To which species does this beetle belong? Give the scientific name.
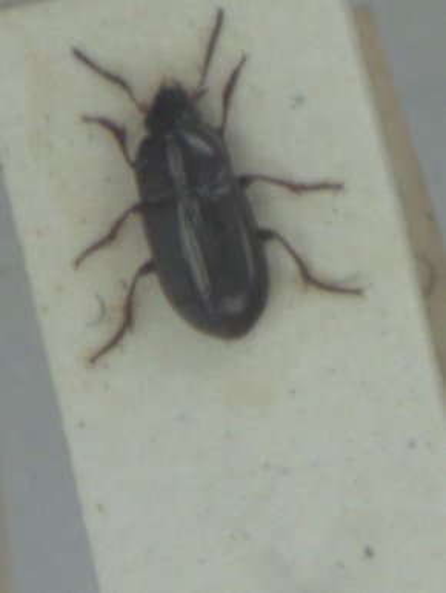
Amara tibialis
